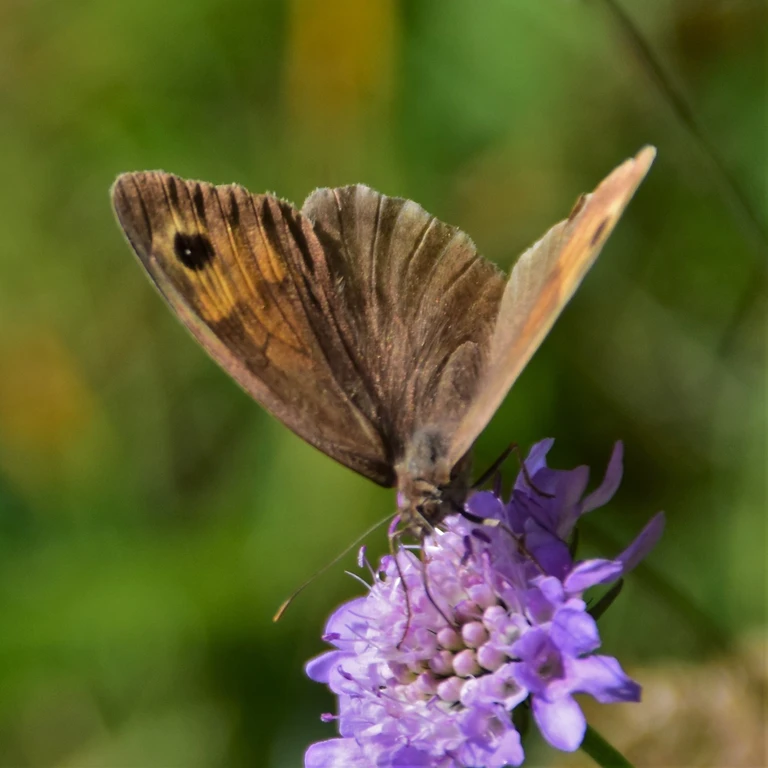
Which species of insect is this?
Maniola jurtina
